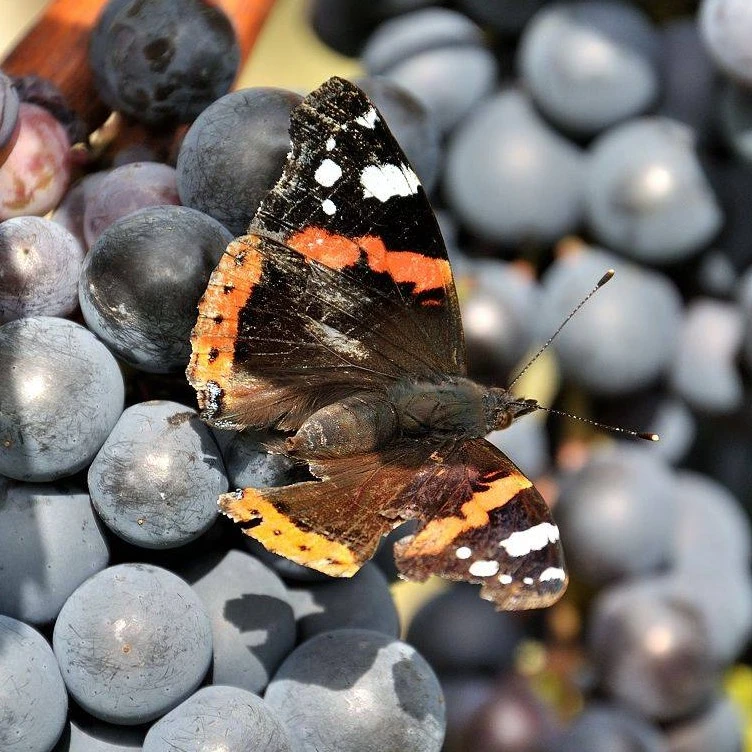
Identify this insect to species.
Vanessa atalanta
